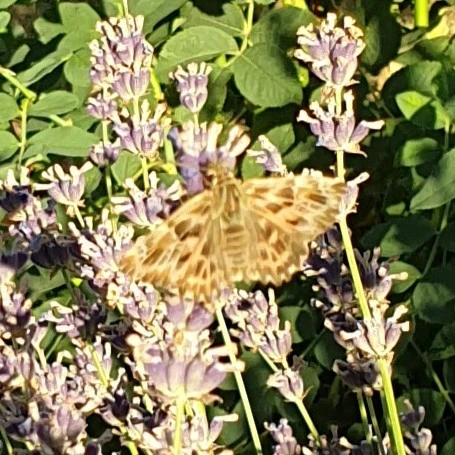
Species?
Carcharodus alceae
